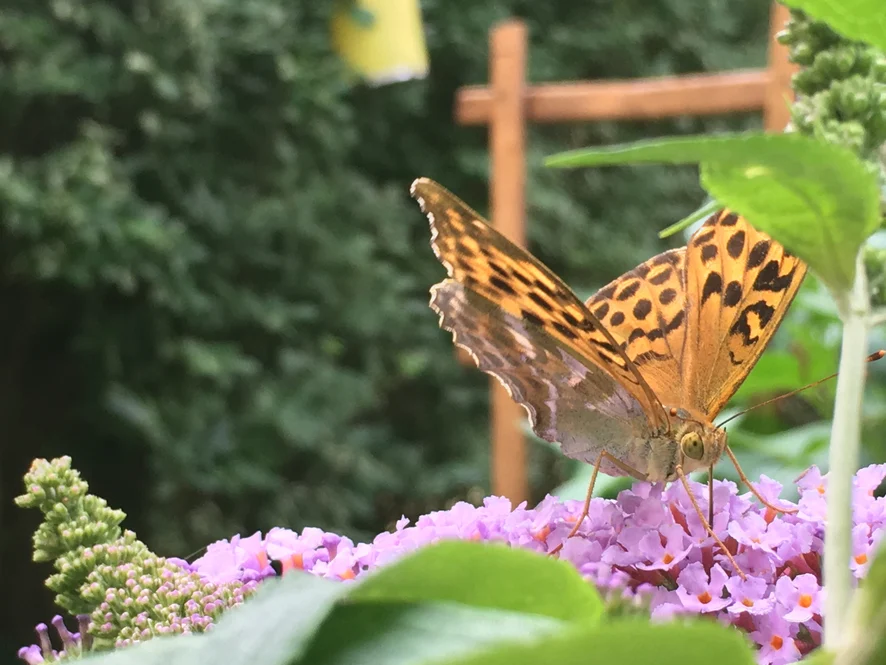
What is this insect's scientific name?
Argynnis paphia
